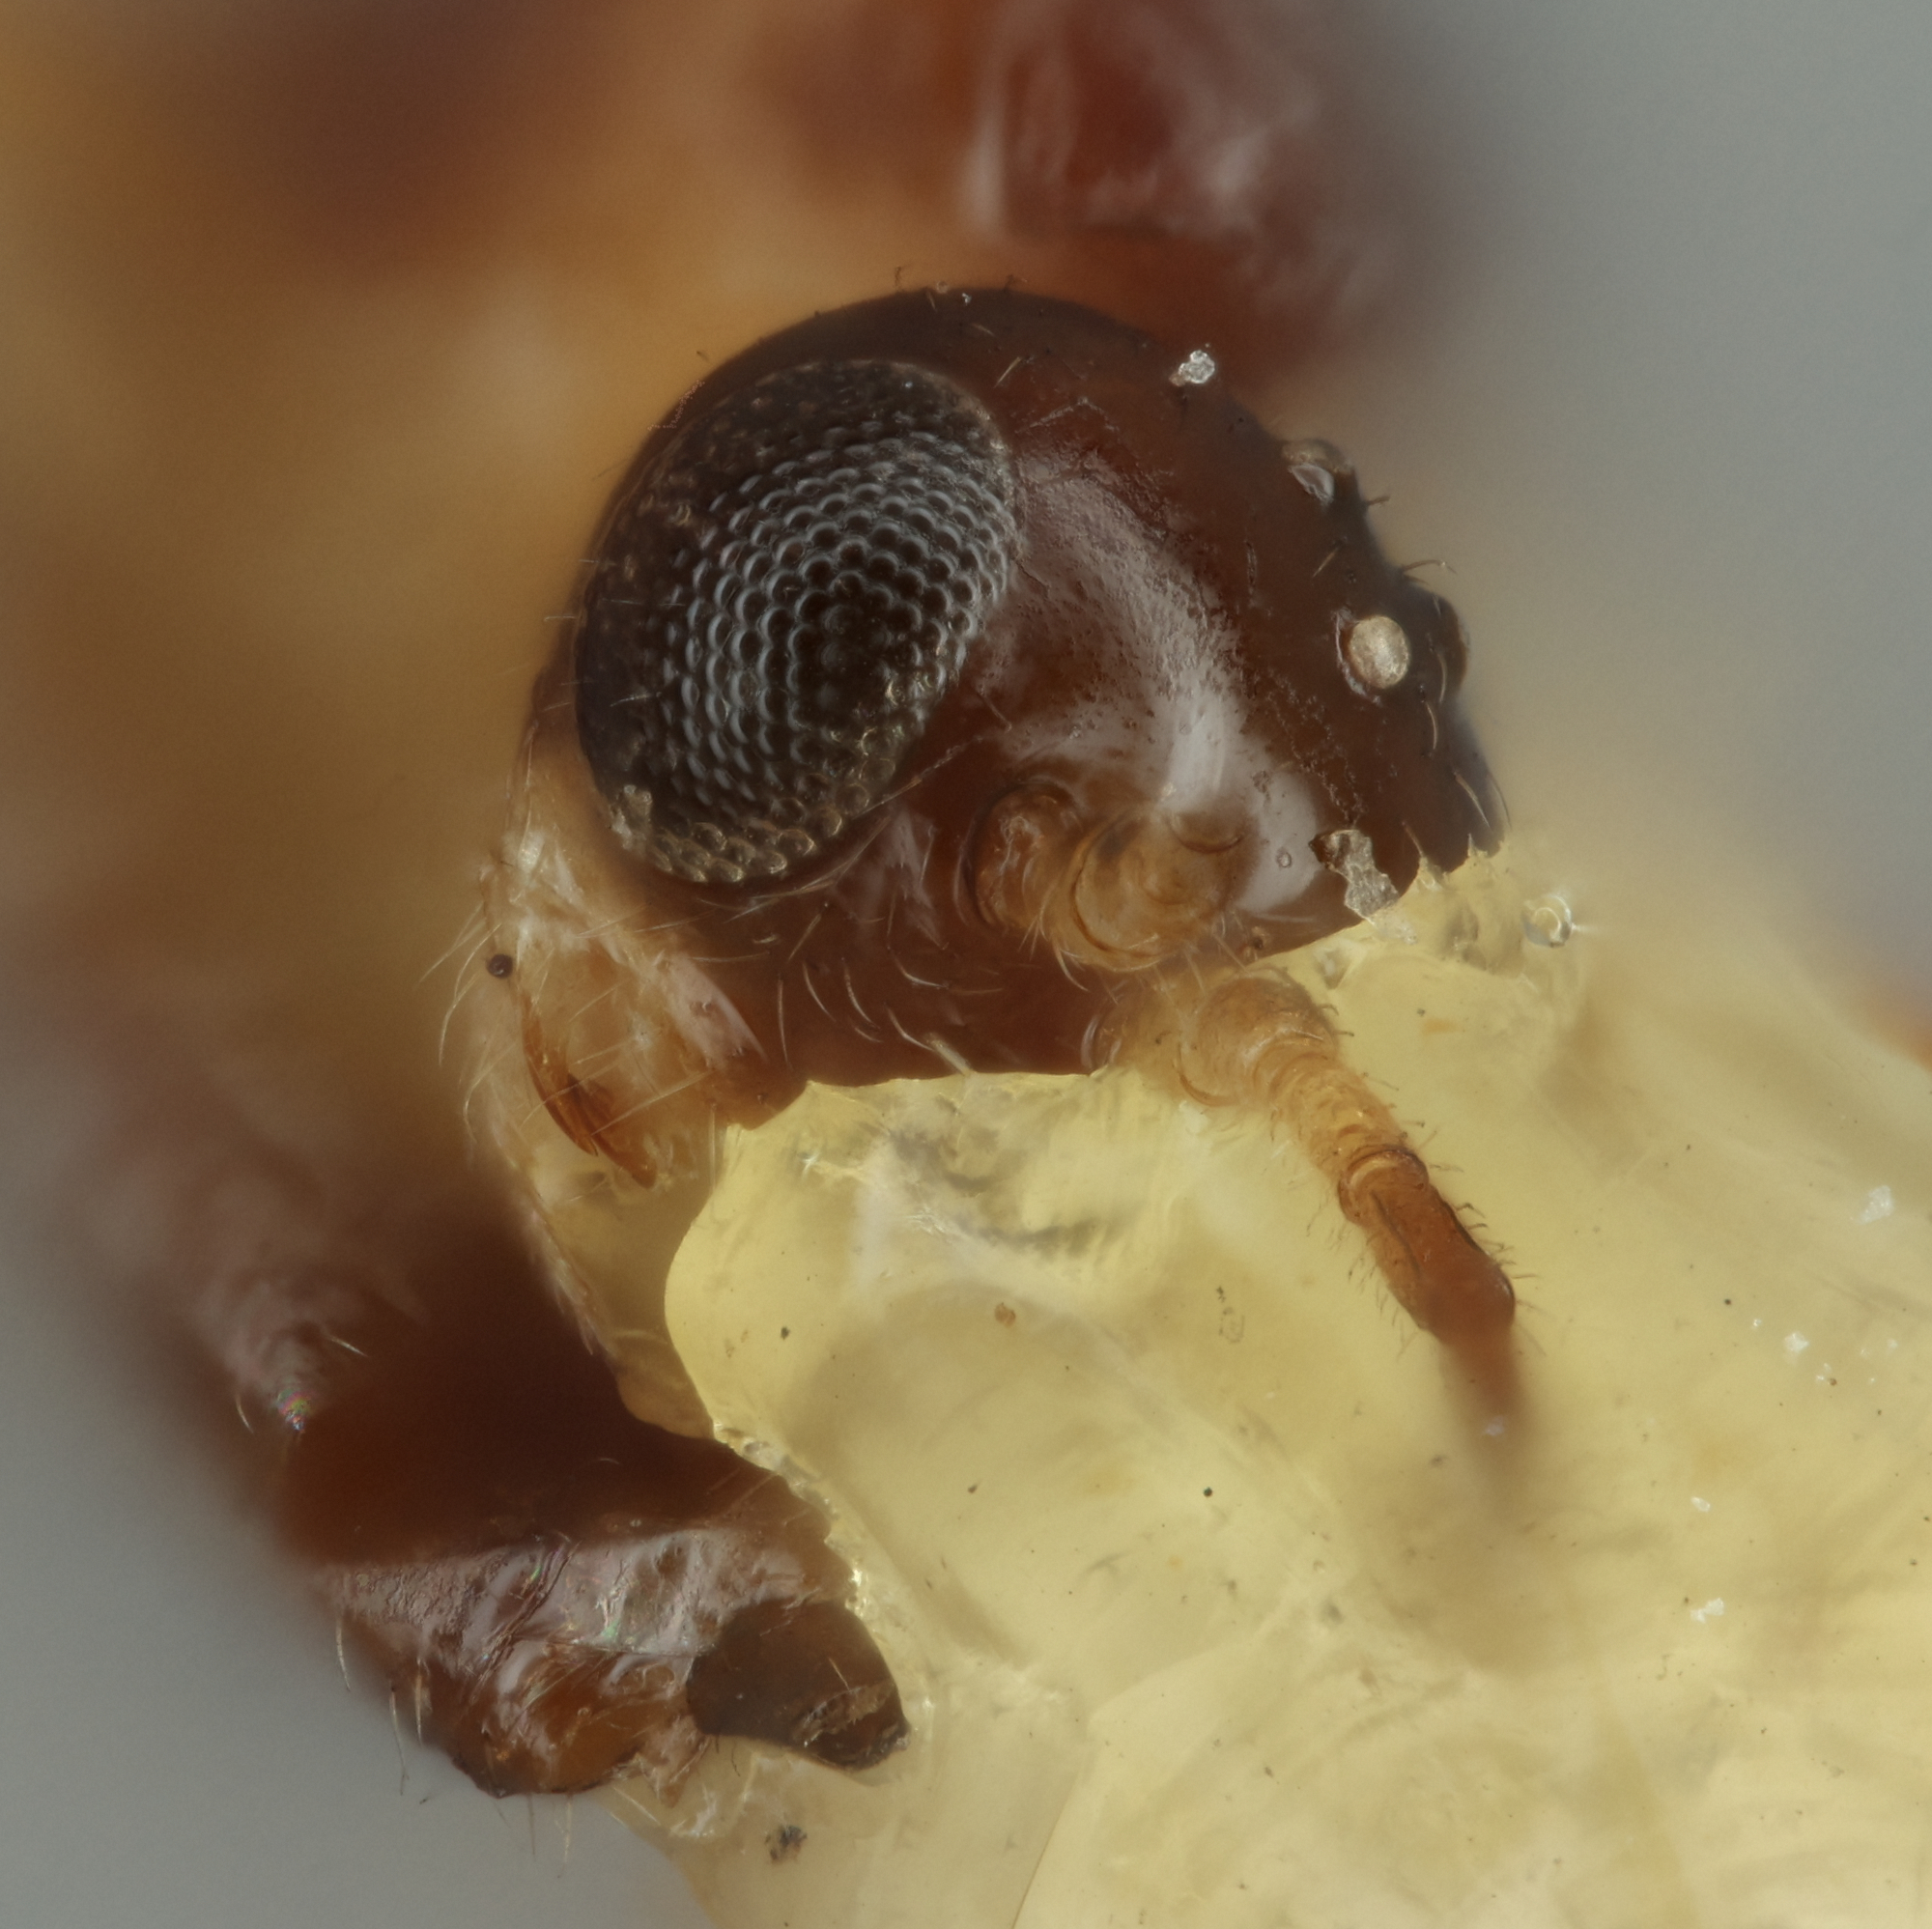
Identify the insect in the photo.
Aphidius nigriteleus
